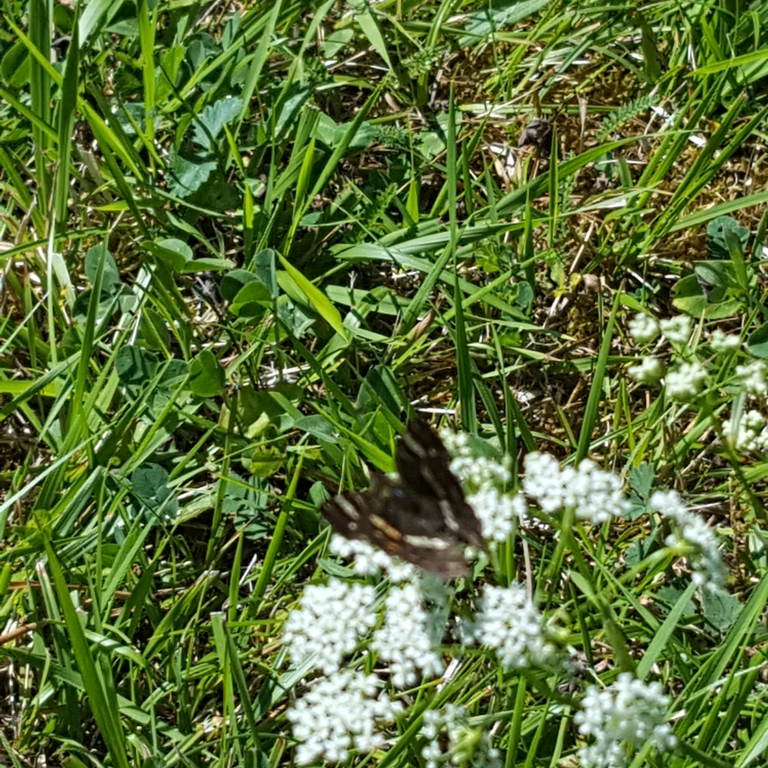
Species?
Araschnia levana
